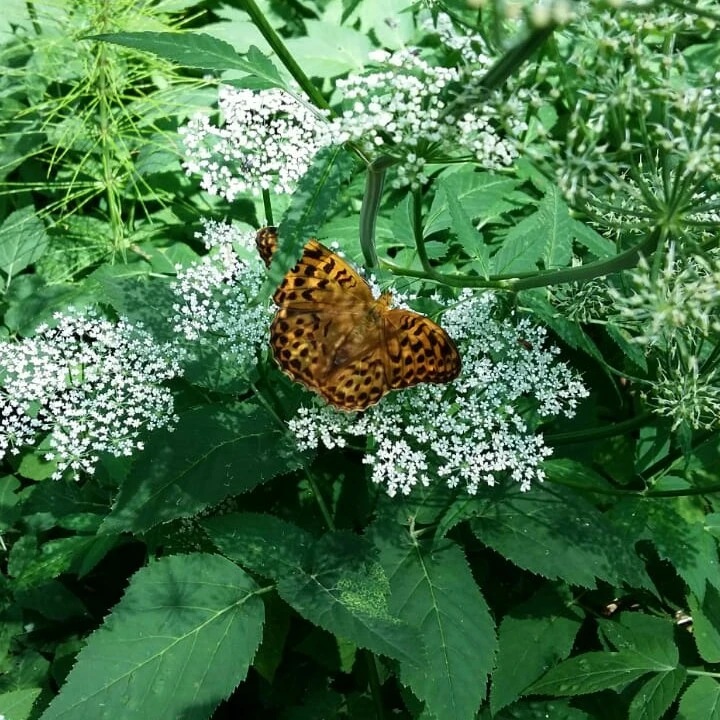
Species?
Argynnis paphia
